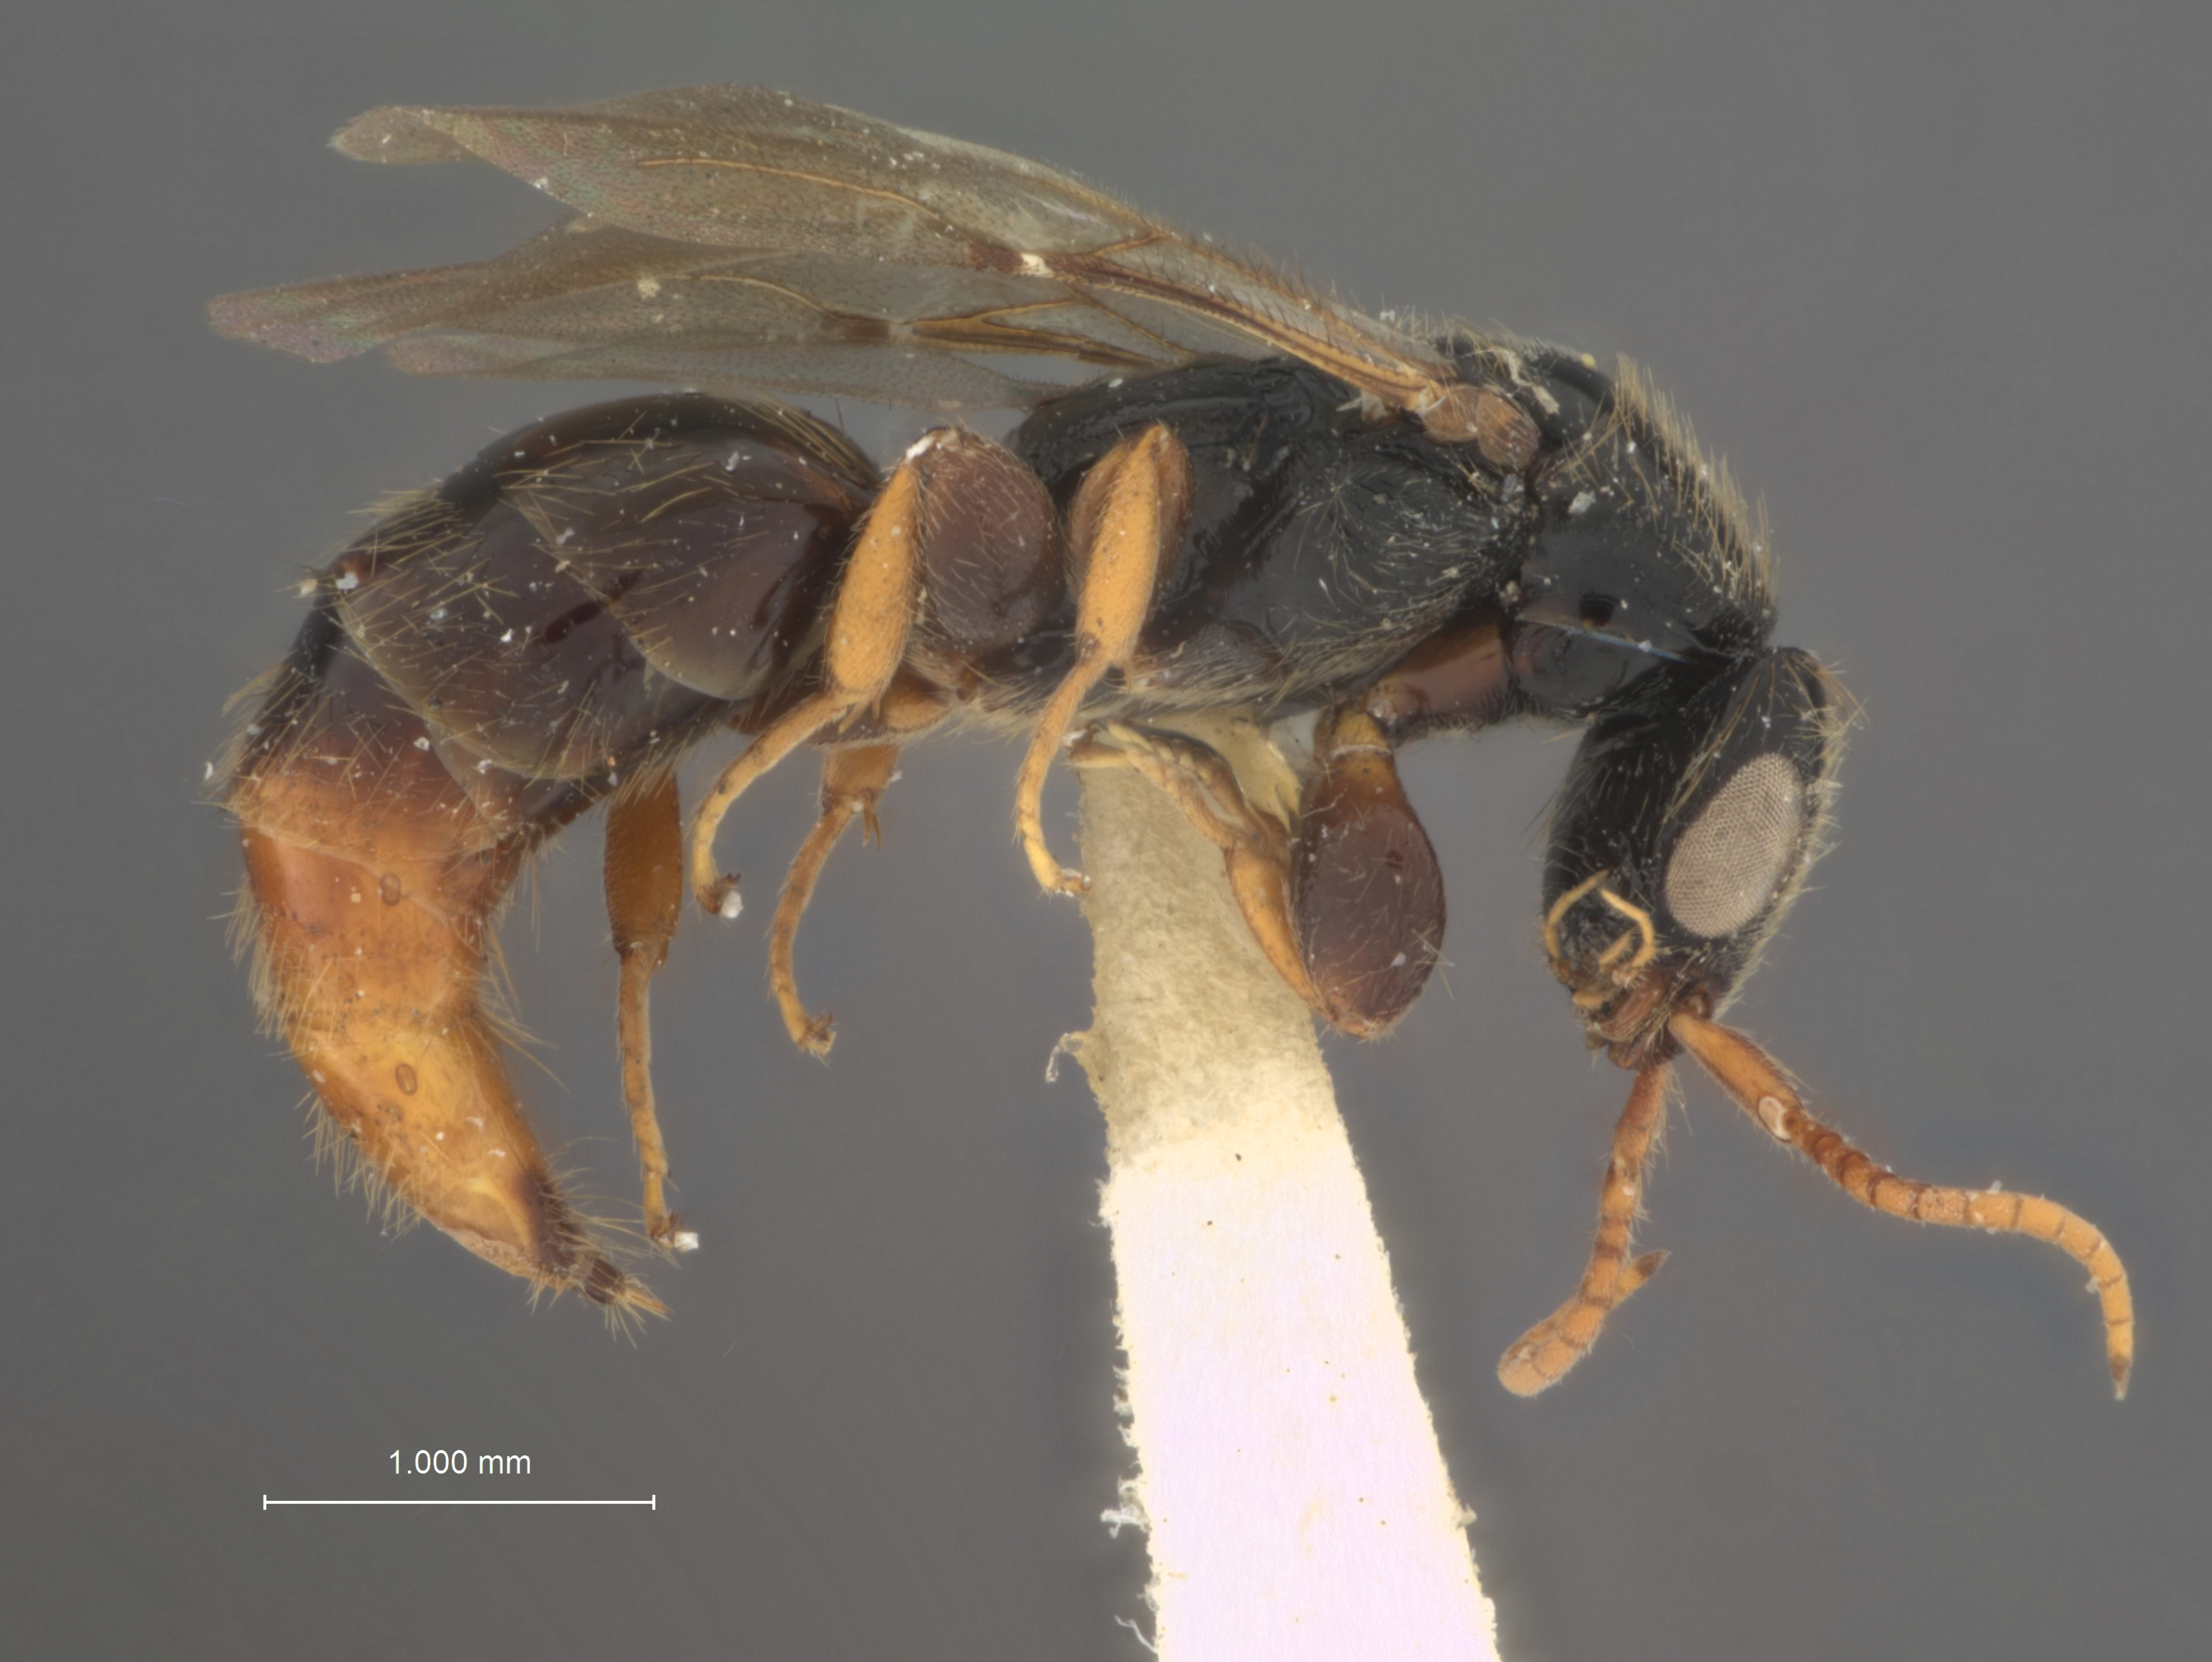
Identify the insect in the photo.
Holepyris capax
